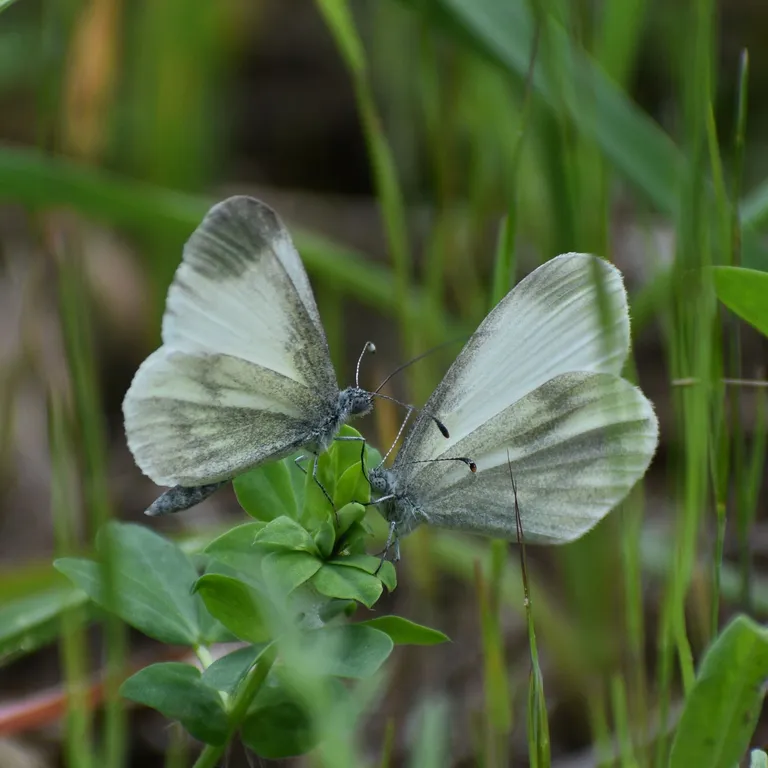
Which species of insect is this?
Leptidea sinapis/juvernica
